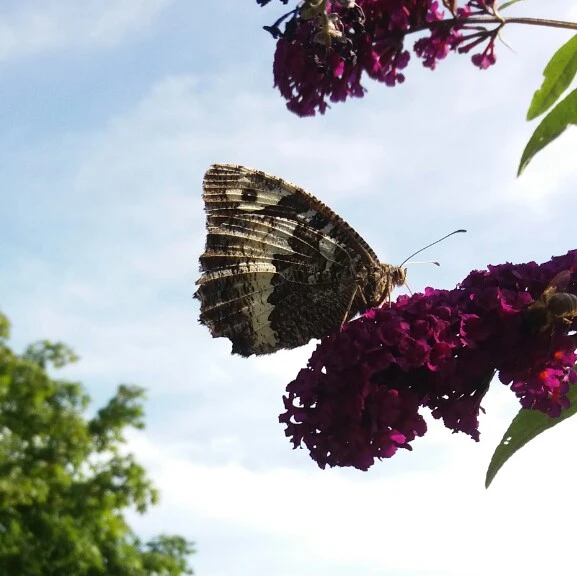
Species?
Brintesia circe
